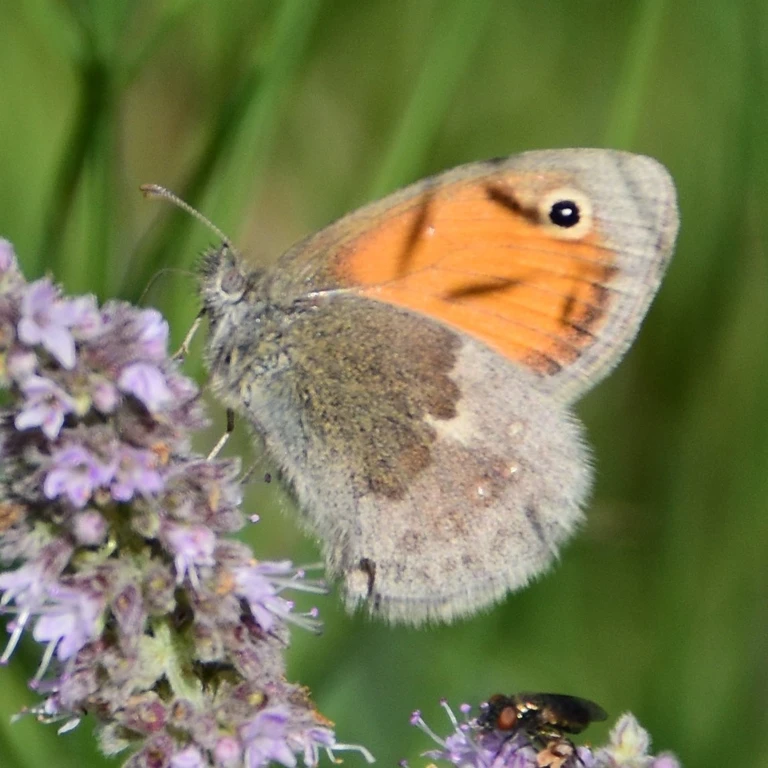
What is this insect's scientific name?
Coenonympha pamphilus
